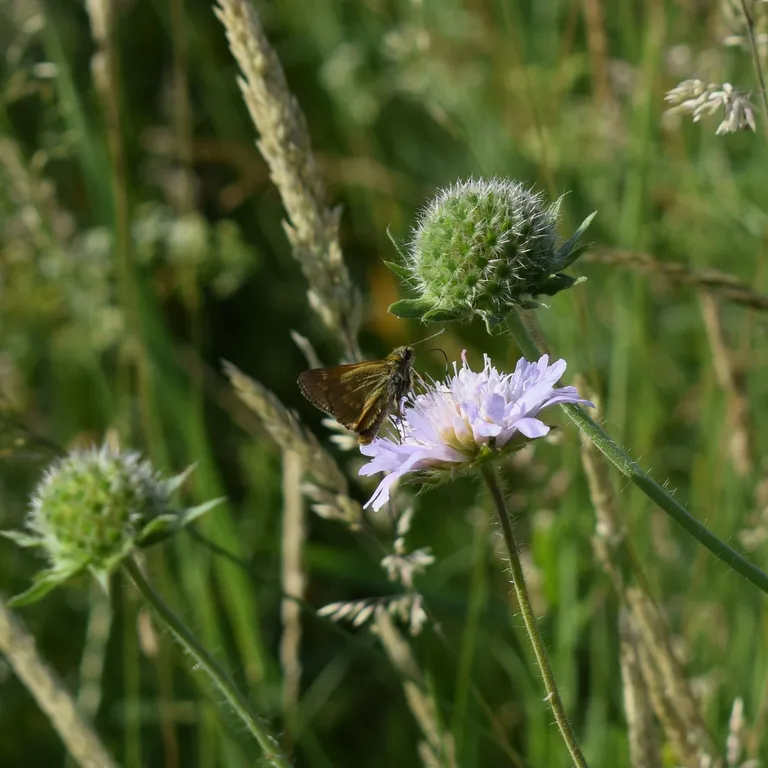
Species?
Ochlodes sylvanus (also Ochlodes venata)
